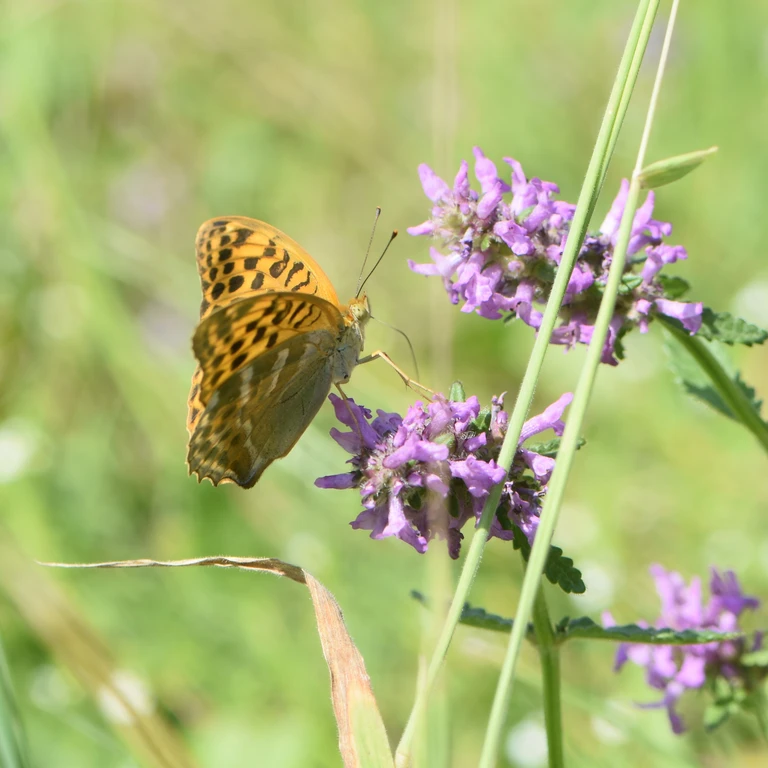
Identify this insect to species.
Argynnis paphia
